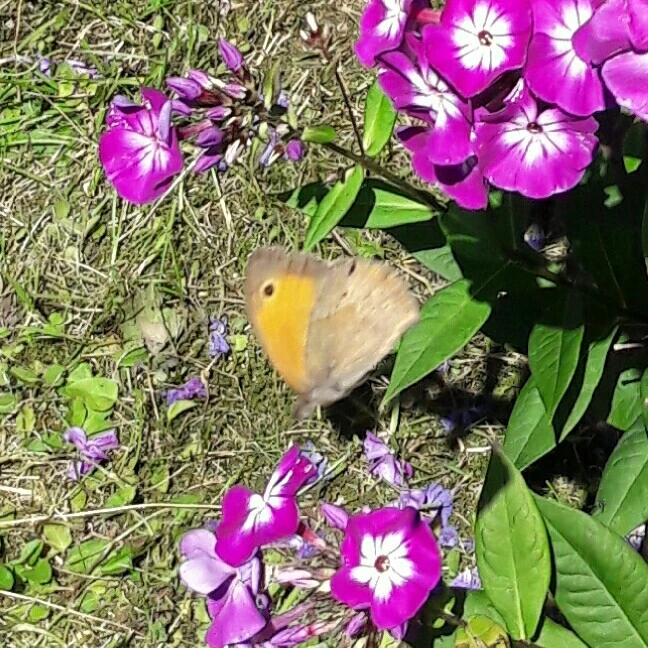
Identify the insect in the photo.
Maniola jurtina
